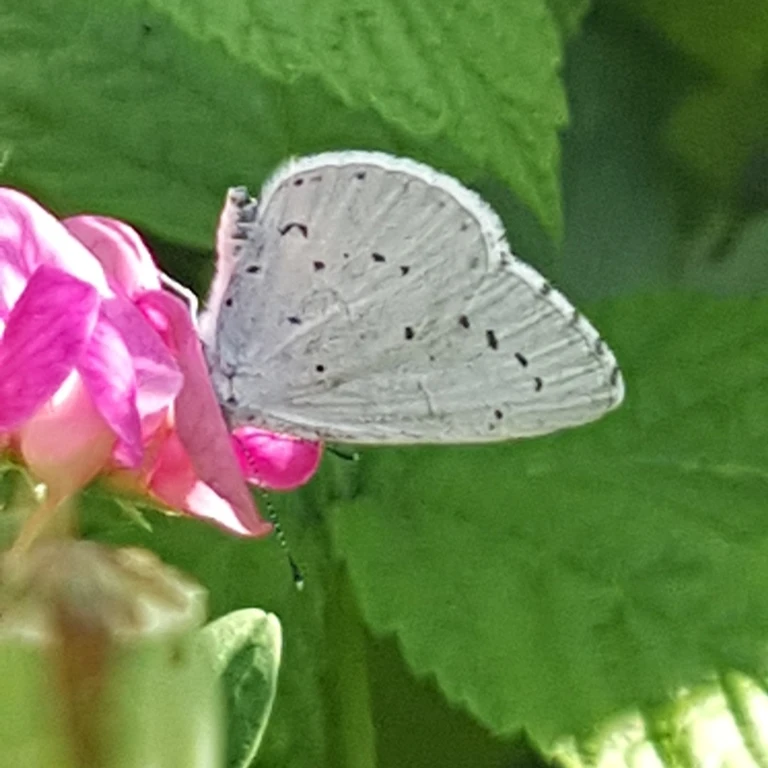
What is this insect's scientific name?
Celastrina argiolus
